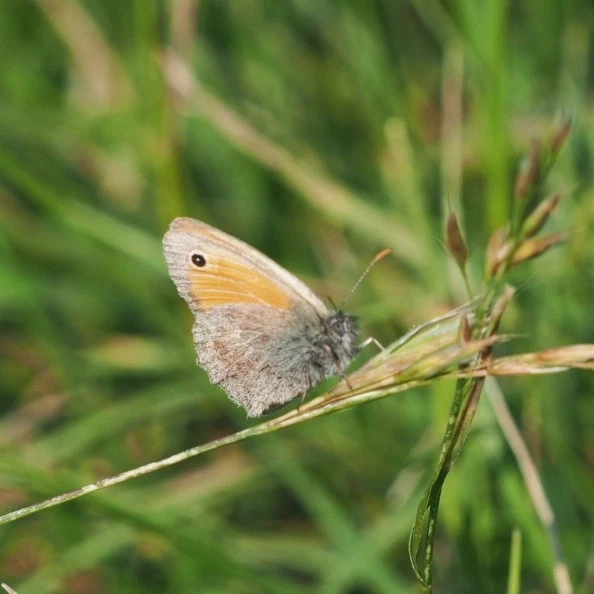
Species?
Coenonympha pamphilus
